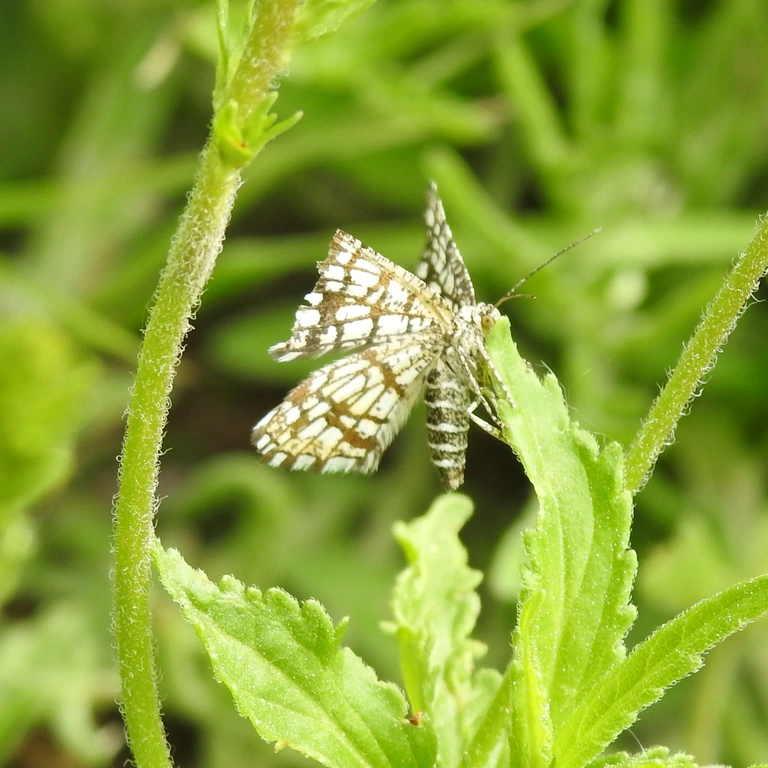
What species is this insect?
Chiasmia clathrata
